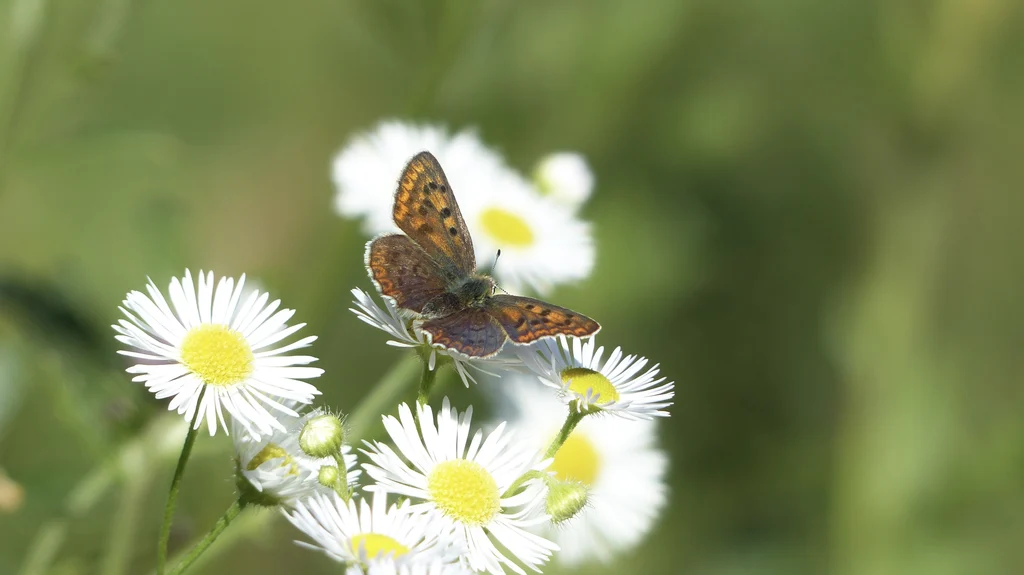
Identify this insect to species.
Lycaena tityrus (also Loweia tityrus)
